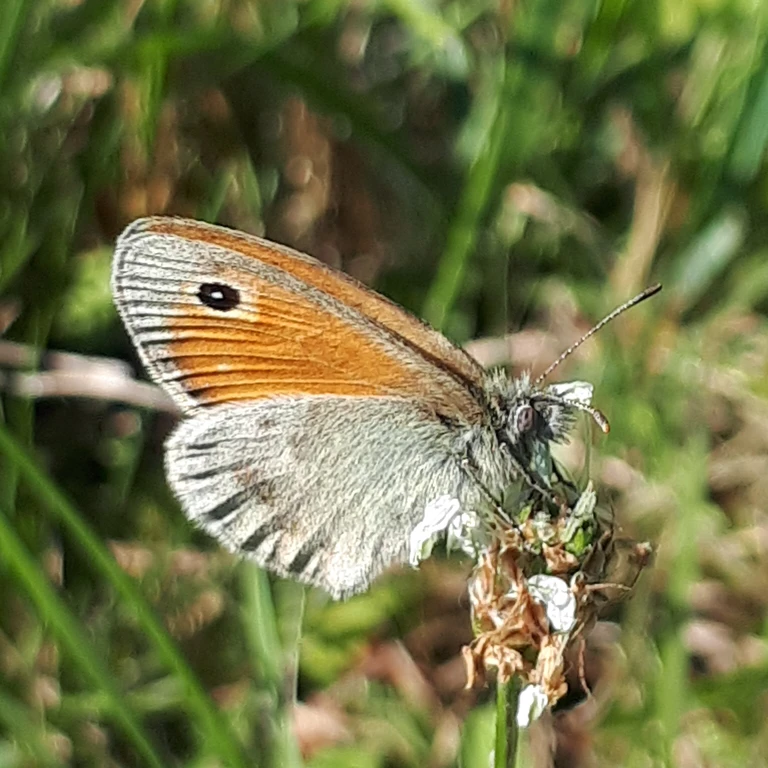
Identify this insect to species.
Coenonympha pamphilus
